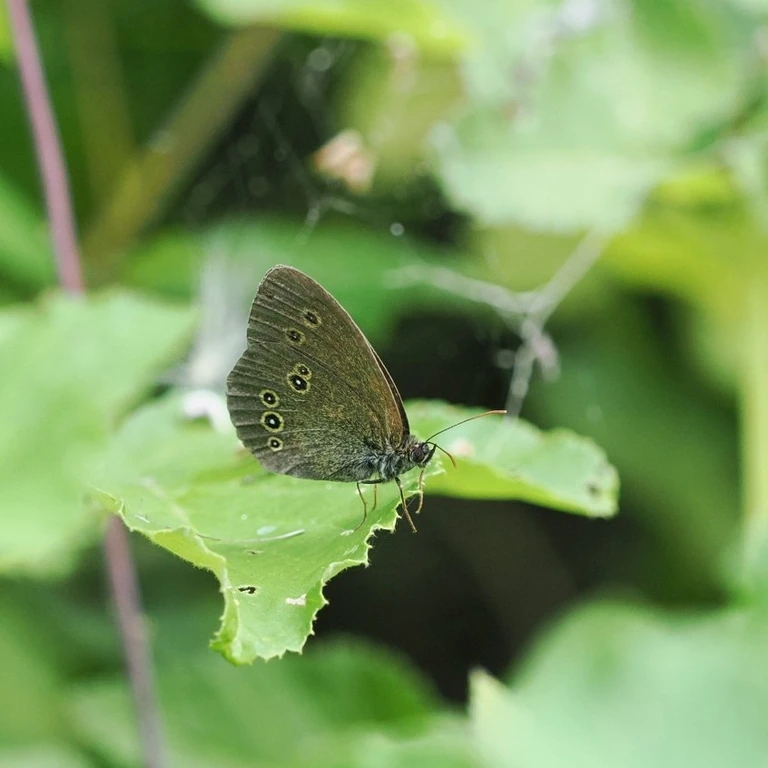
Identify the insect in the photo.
Aphantopus hyperantus
